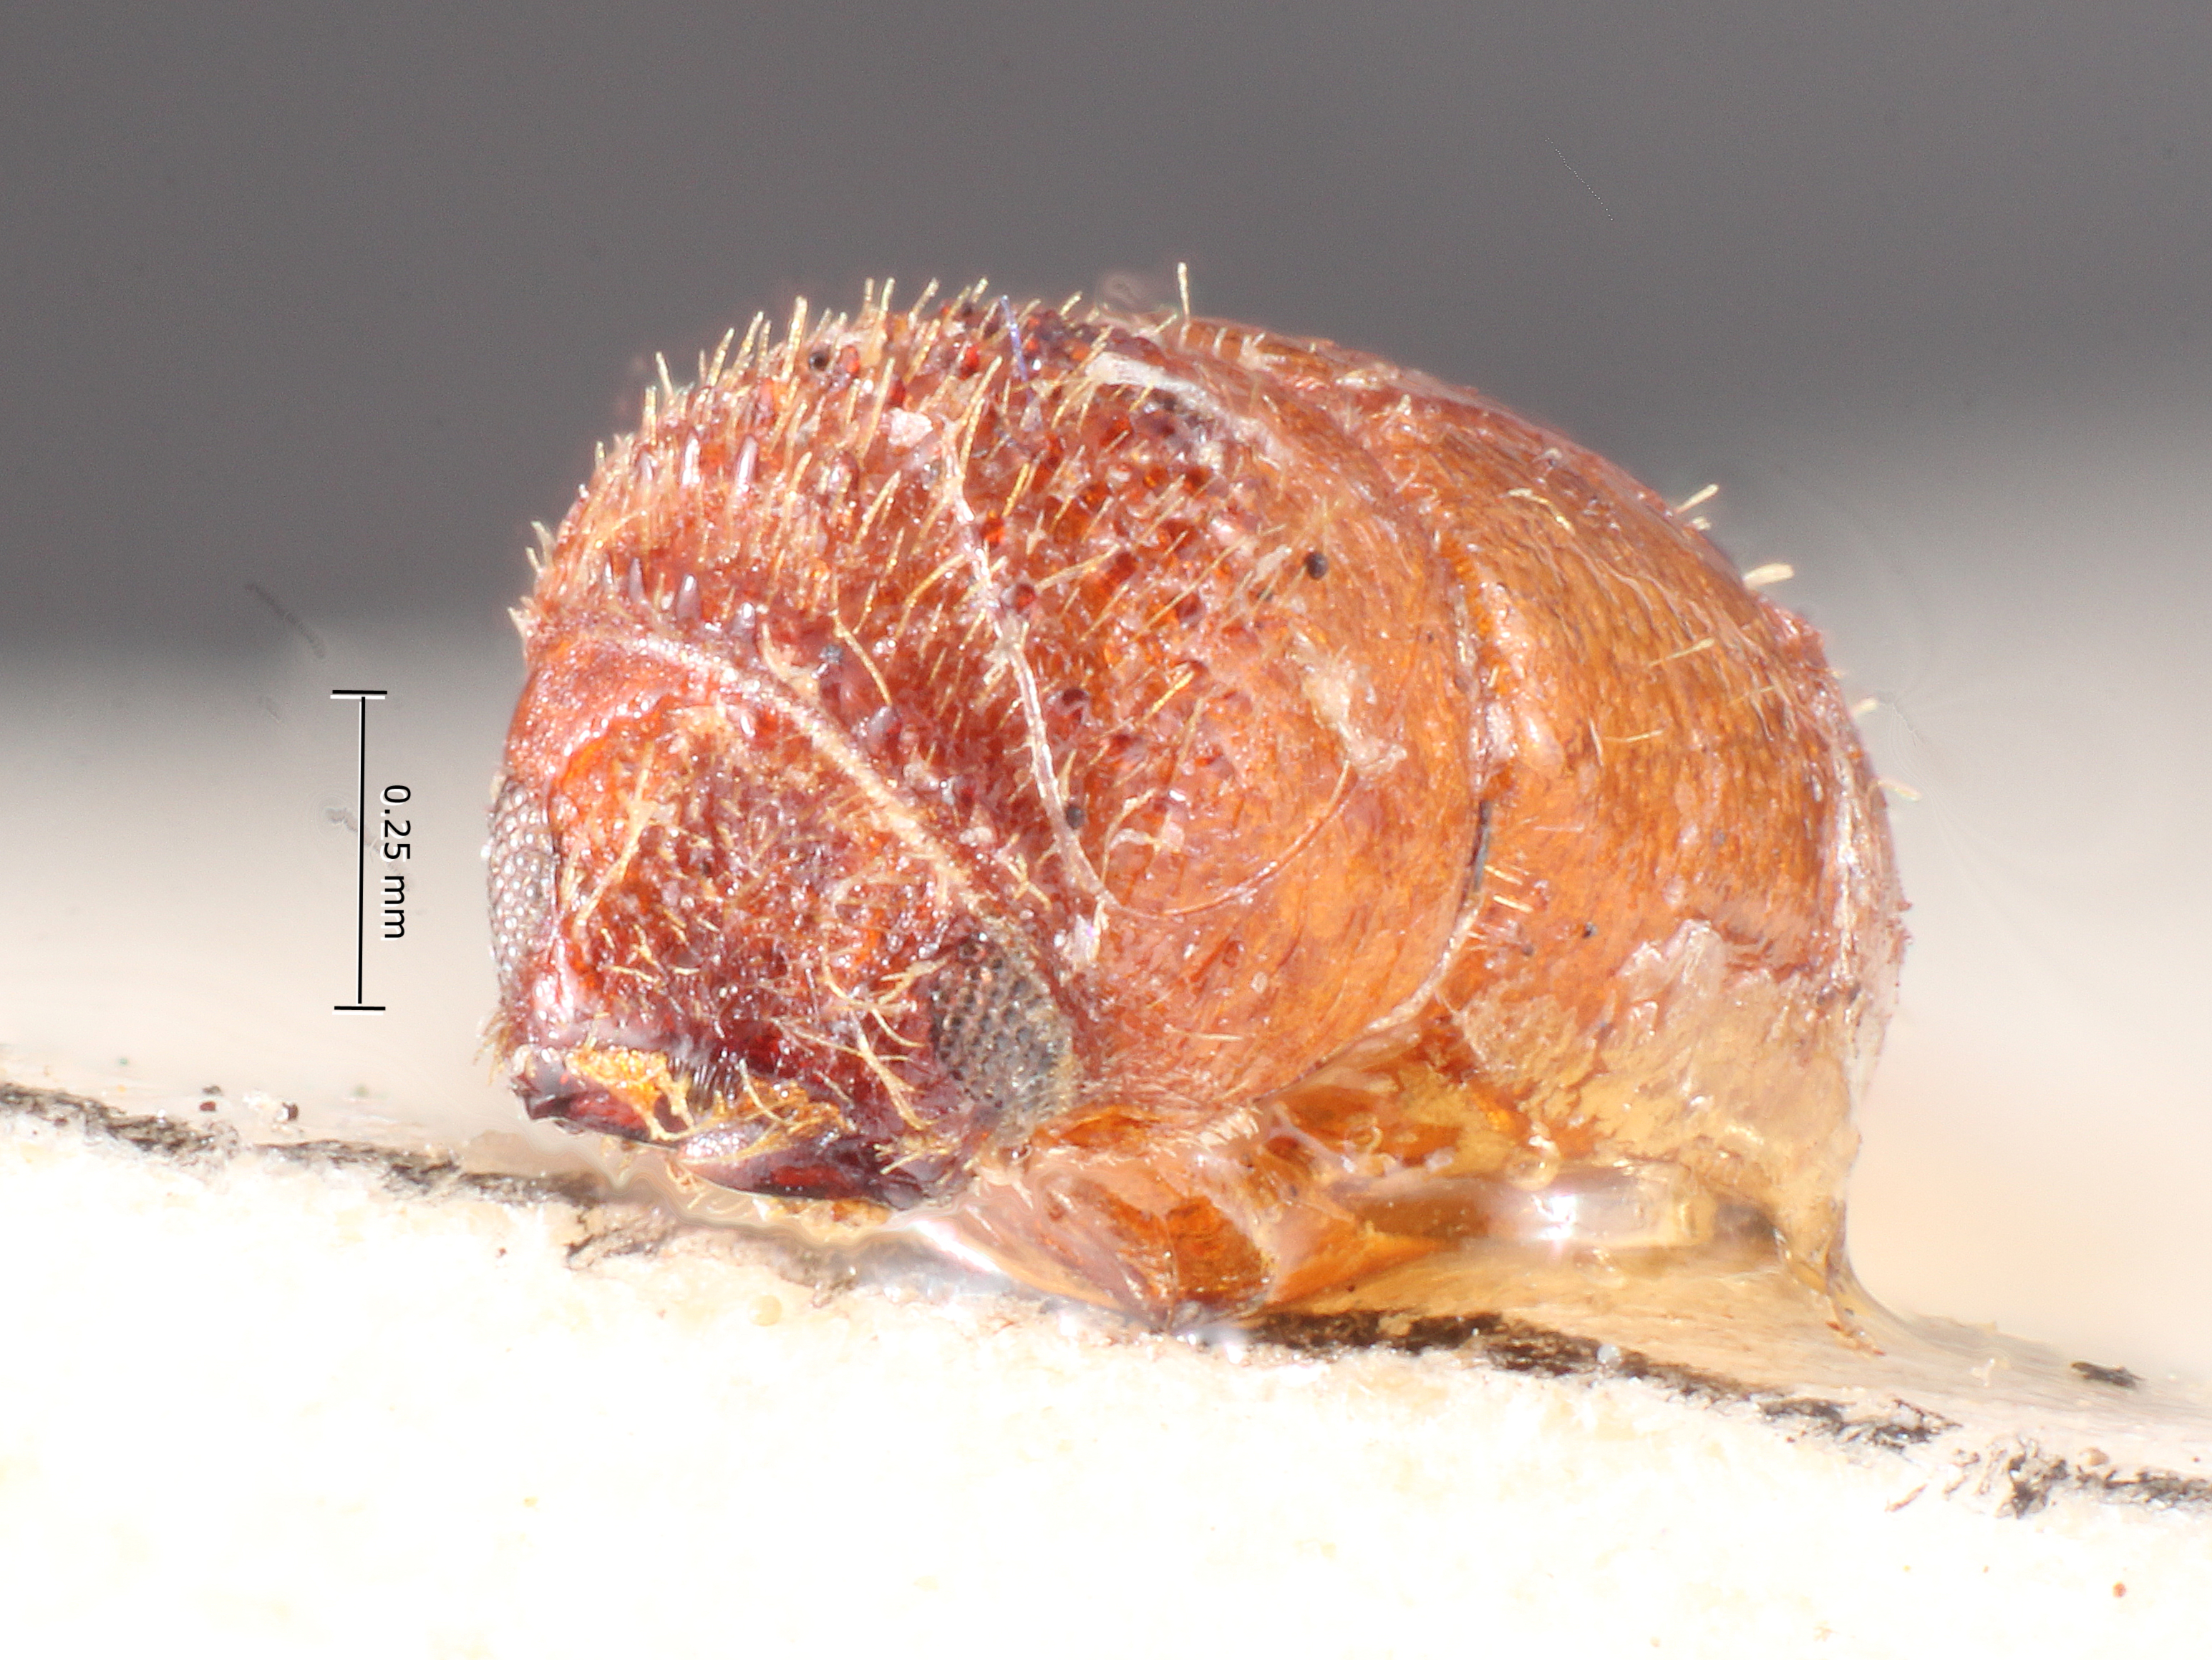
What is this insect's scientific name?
Cryptocarenus pilosus
